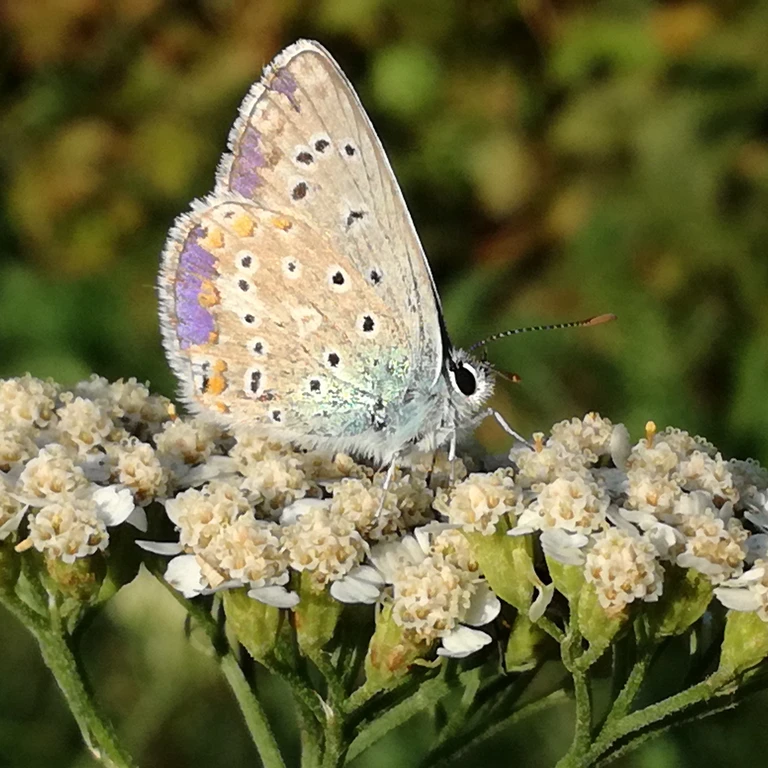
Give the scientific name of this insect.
Polyommatus icarus
